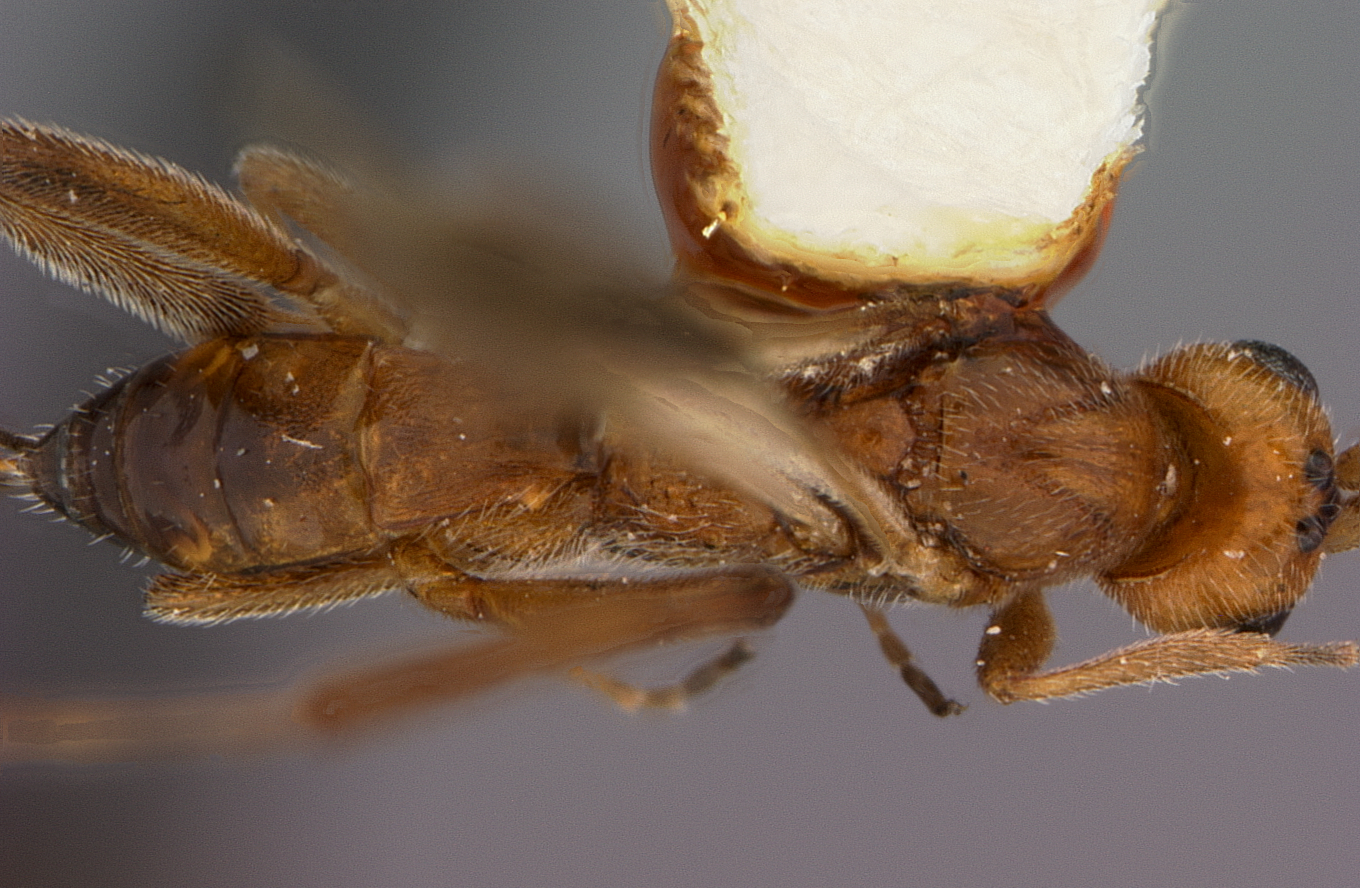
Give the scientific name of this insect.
Orgilus cerinus
